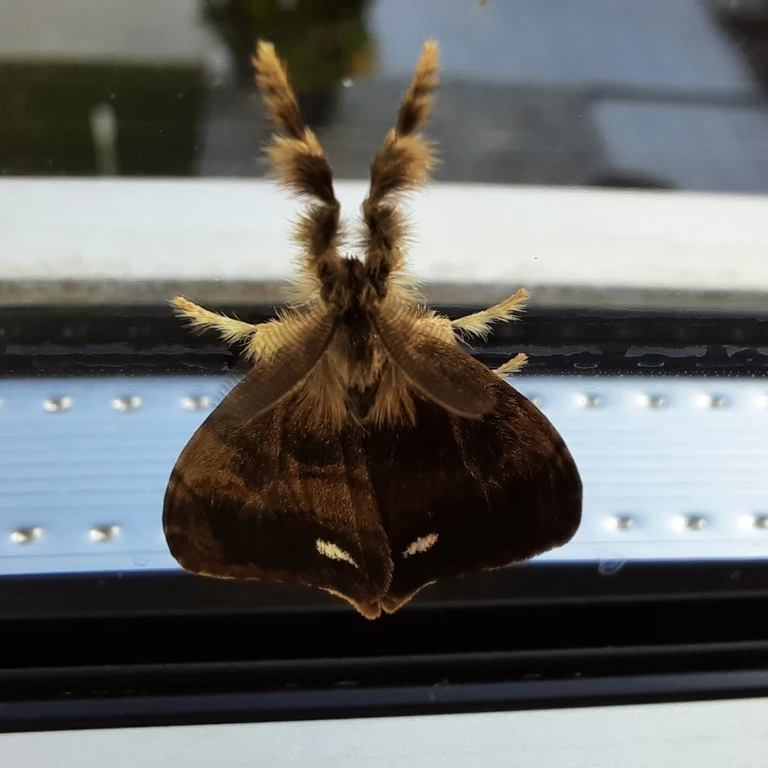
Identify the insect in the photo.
Orgyia antiqua
